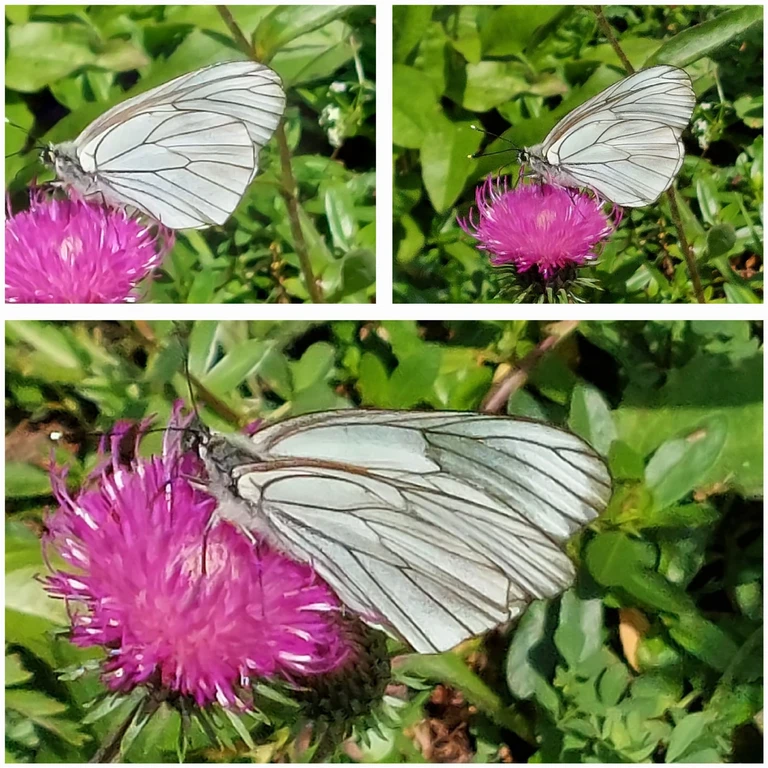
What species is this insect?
Aporia crataegi
